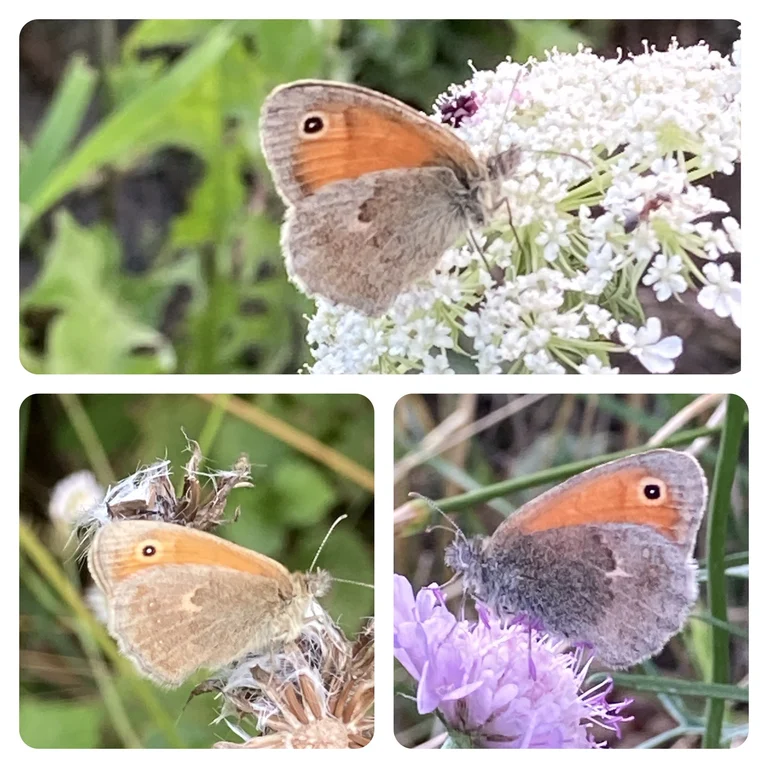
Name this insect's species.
Coenonympha pamphilus
